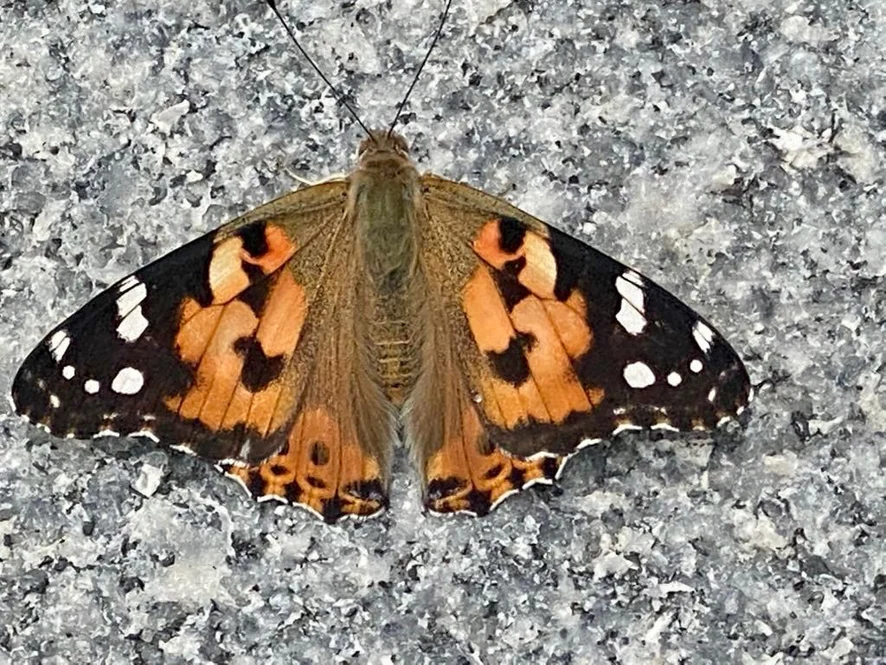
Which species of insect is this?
Vanessa cardui
